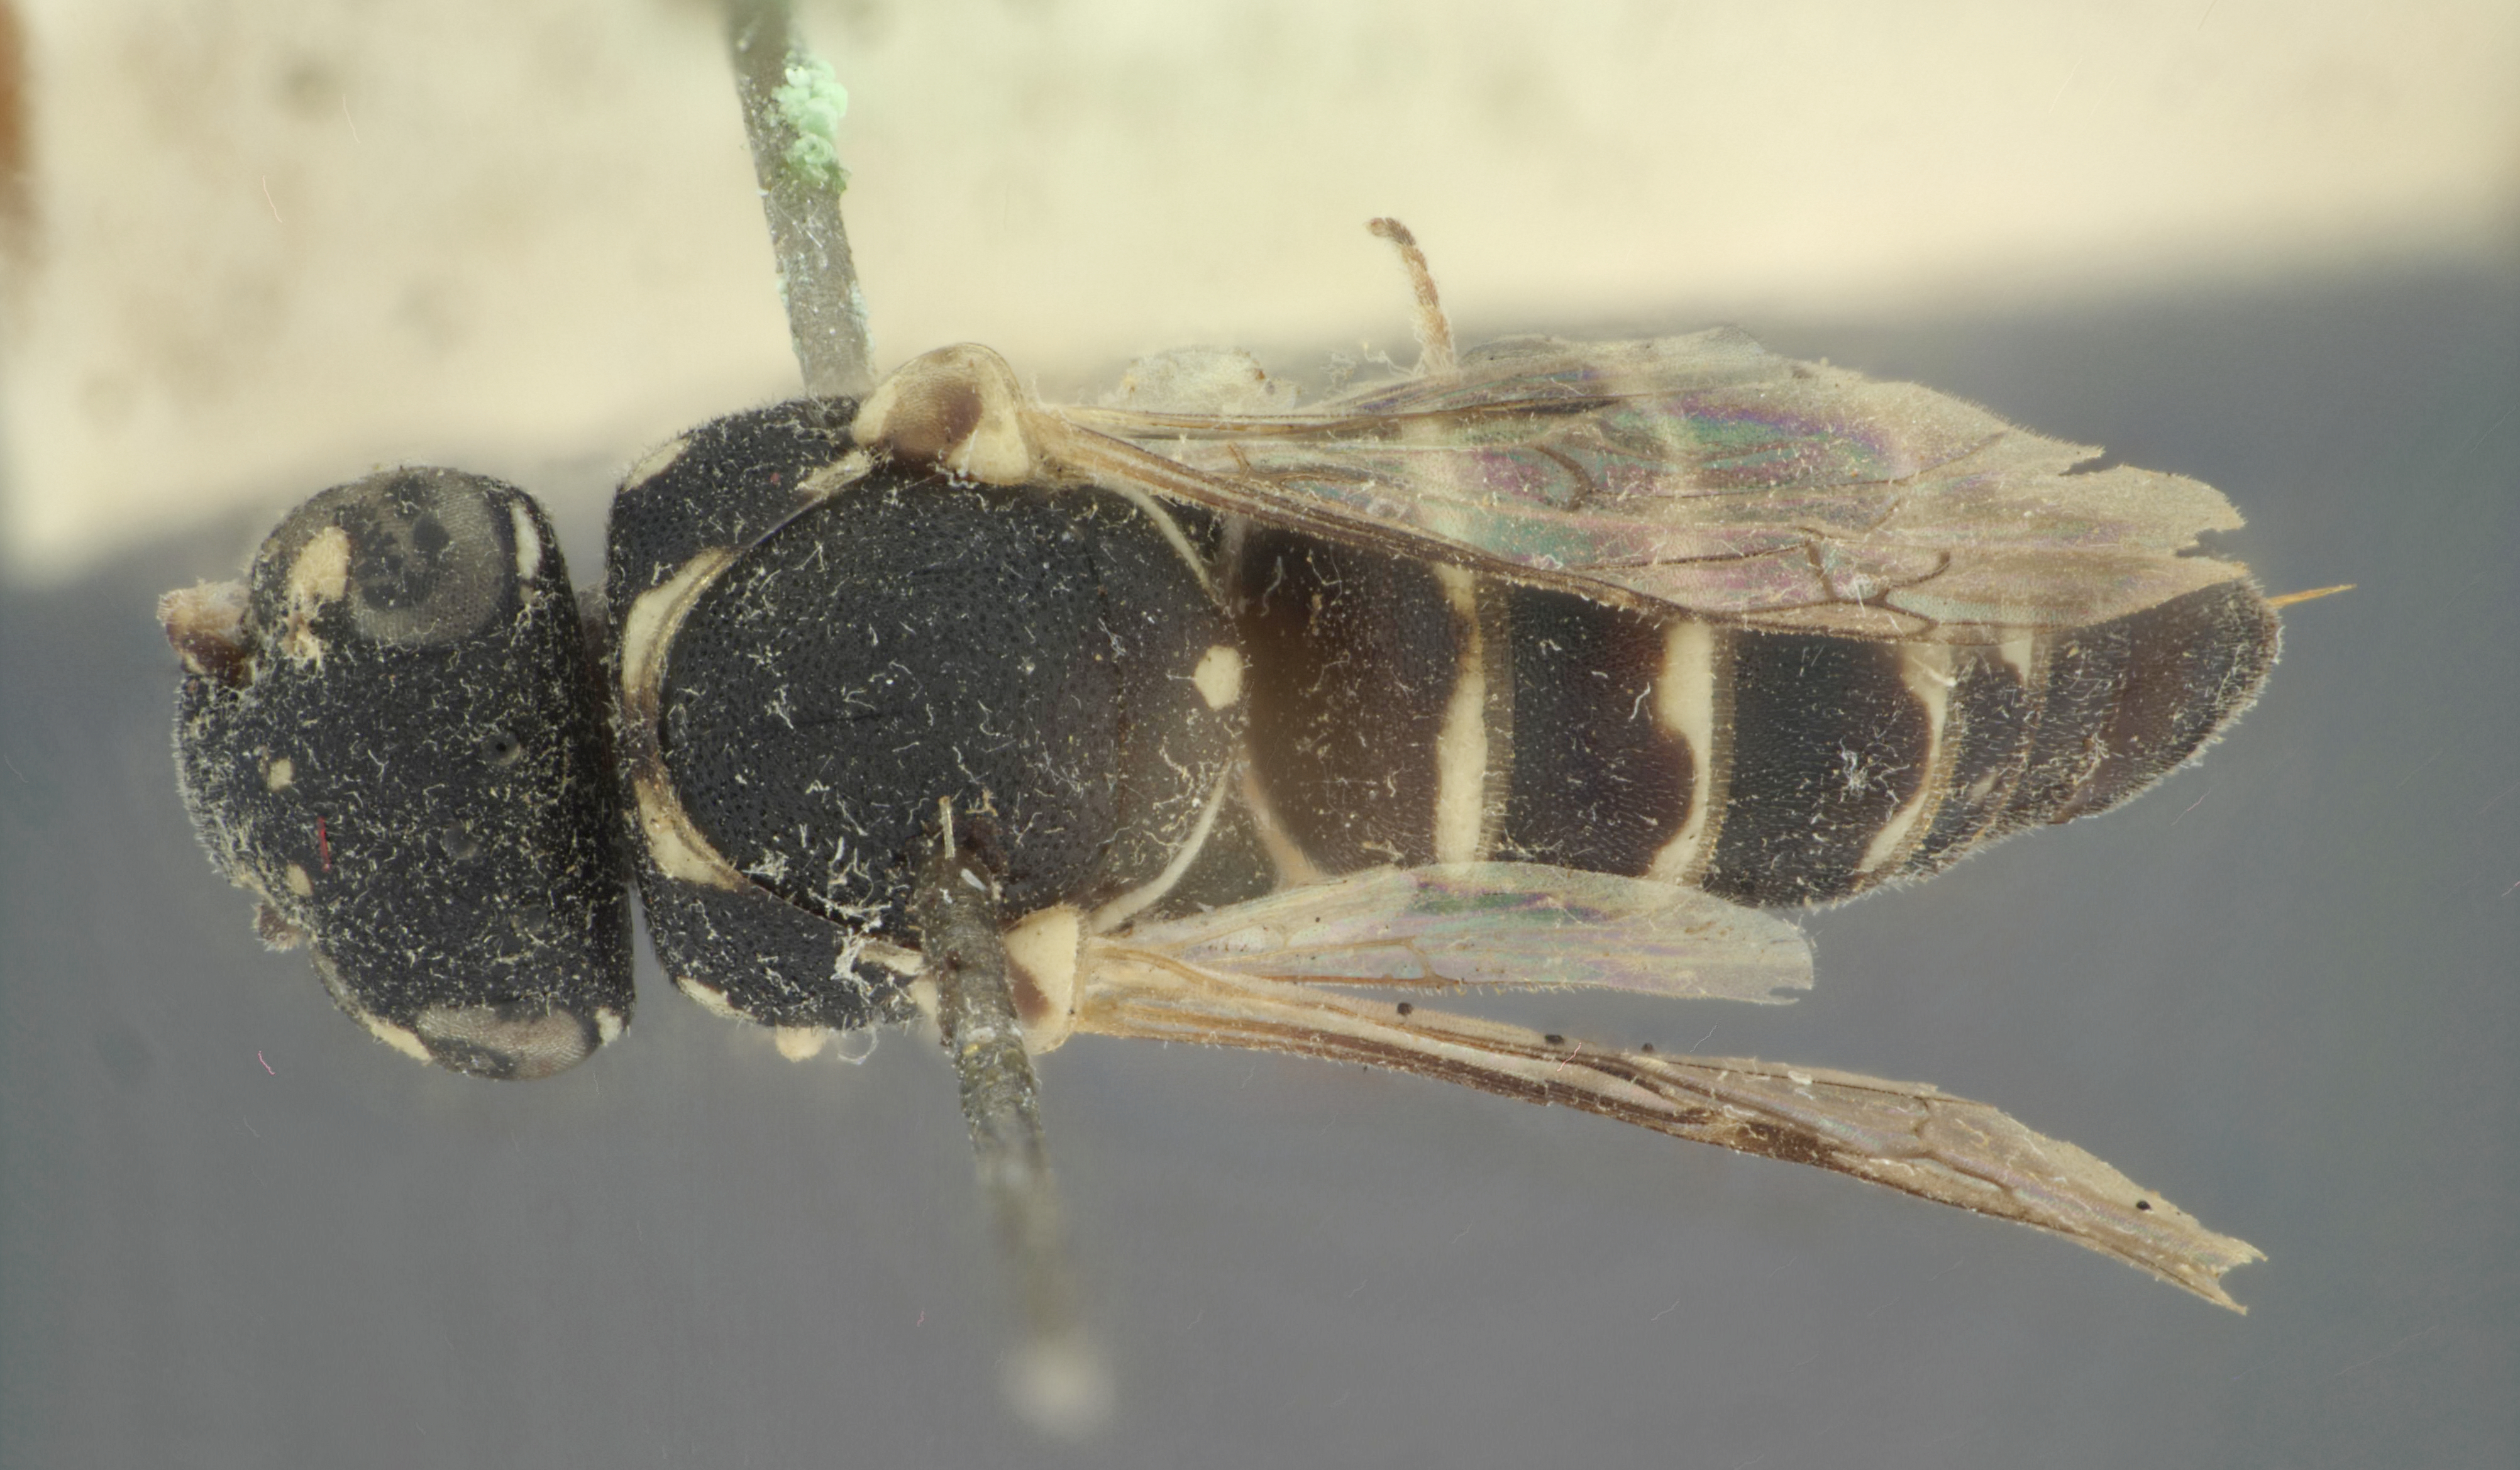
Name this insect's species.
Quartinioides helena
